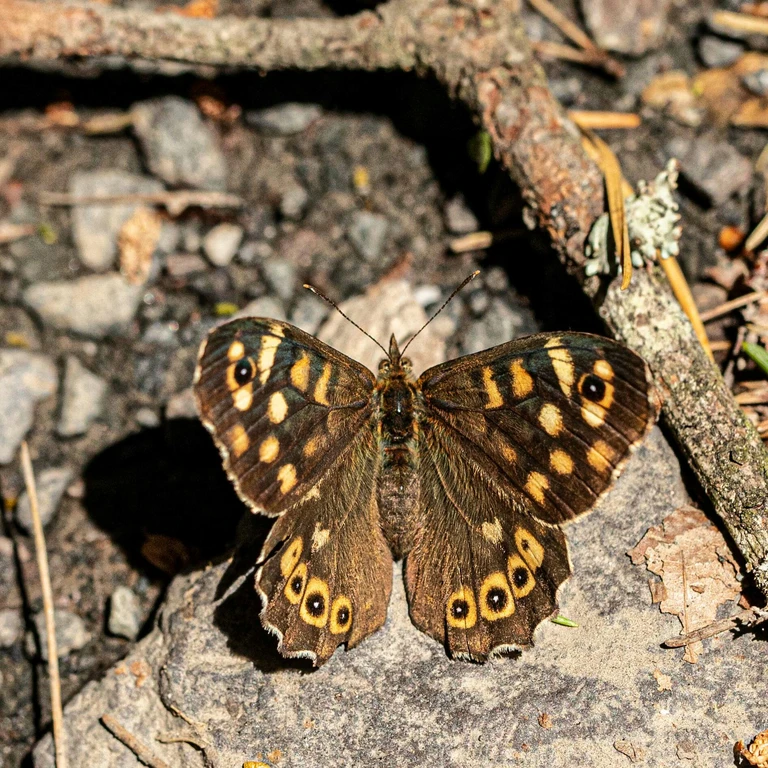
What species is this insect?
Pararge aegeria
